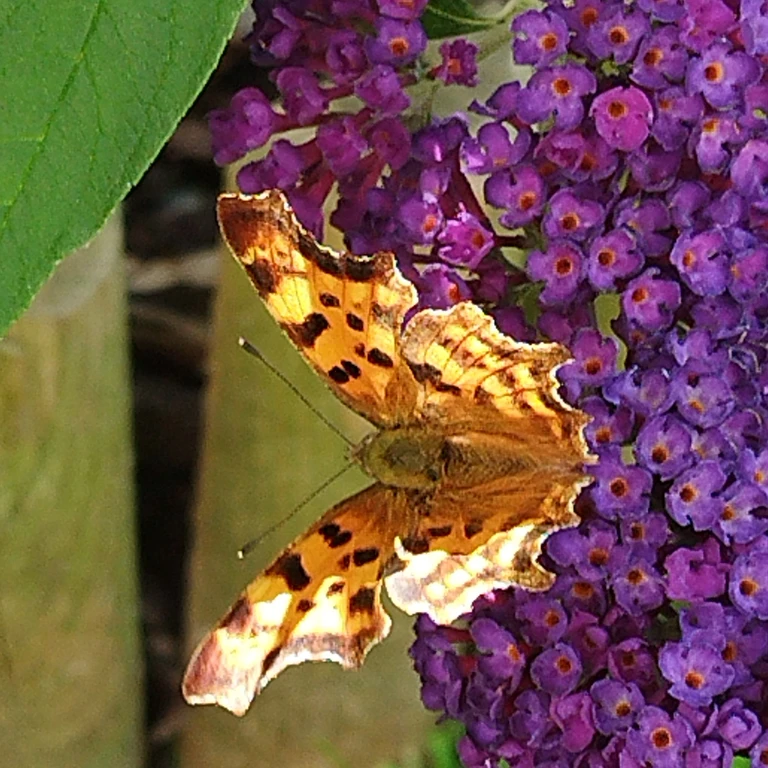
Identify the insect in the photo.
Polygonia c-album
